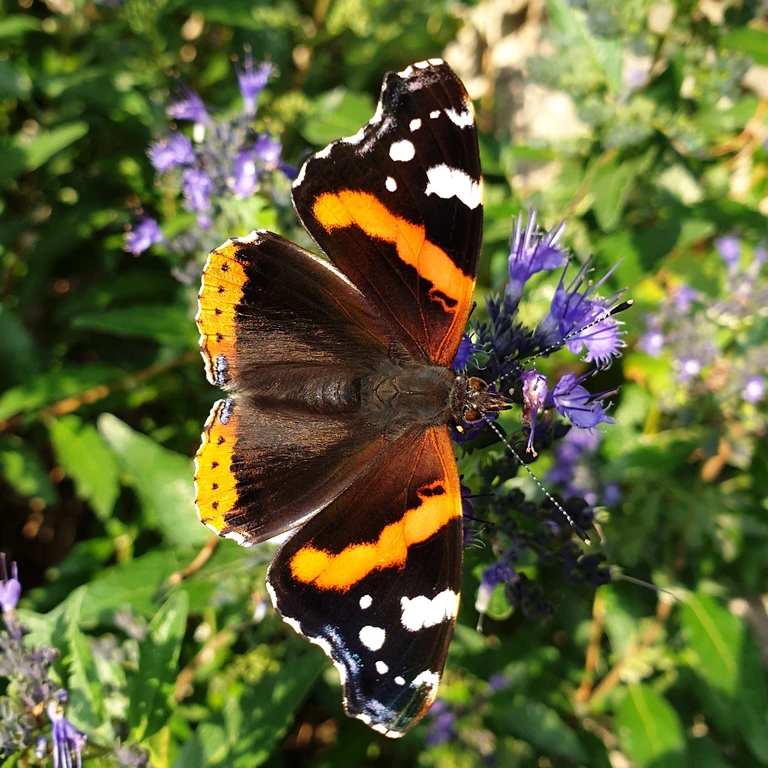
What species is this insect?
Vanessa atalanta
